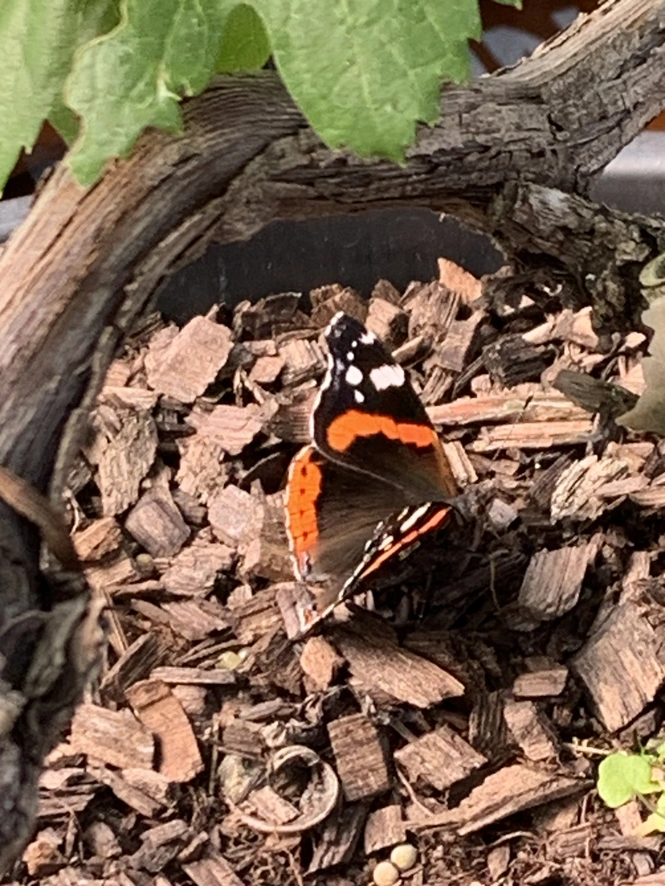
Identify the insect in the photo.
Vanessa atalanta
